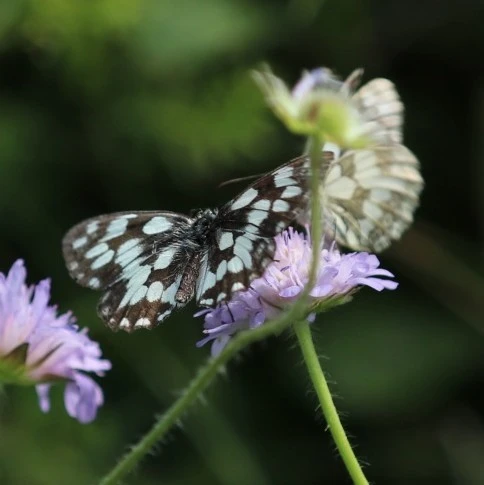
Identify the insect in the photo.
Melanargia galathea
